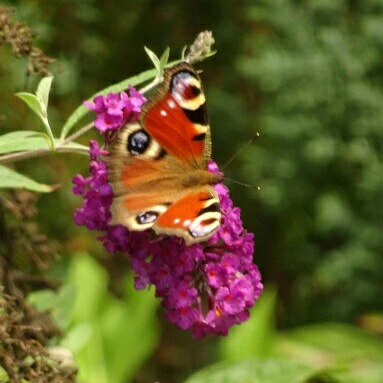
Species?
Aglais io
